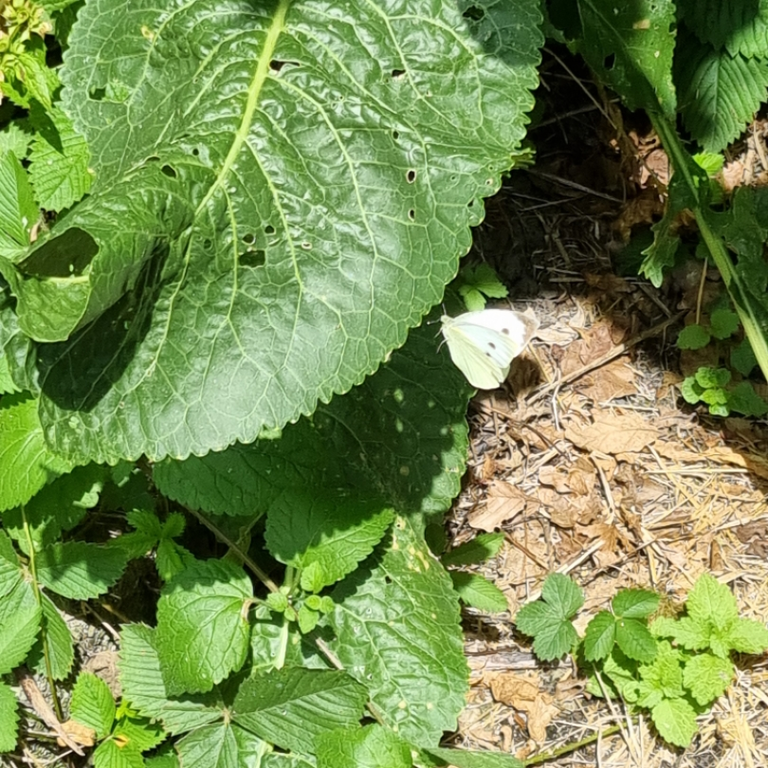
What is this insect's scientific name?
Pieris brassicae
